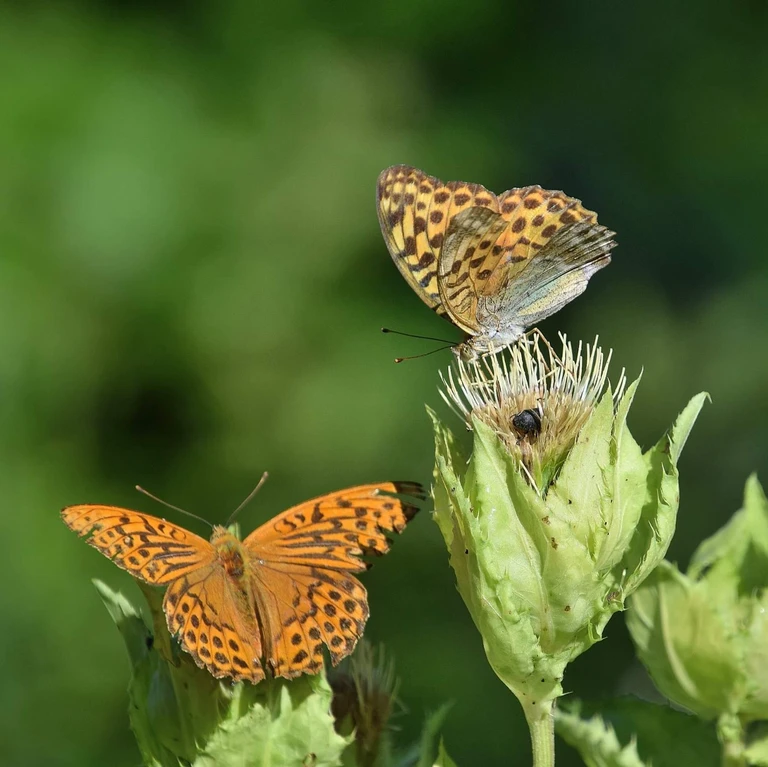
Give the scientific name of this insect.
Argynnis paphia
